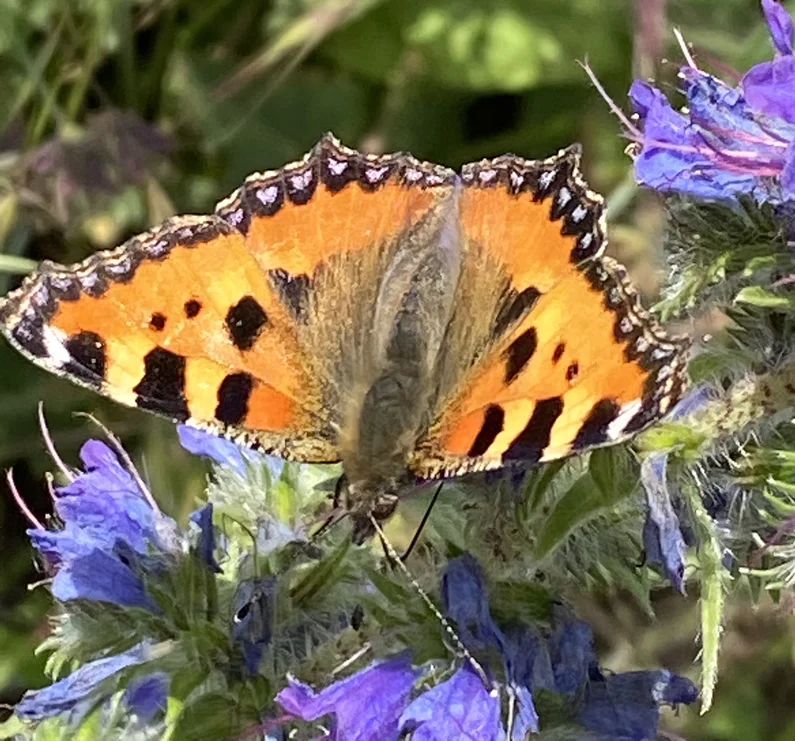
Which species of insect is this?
Aglais urticae
